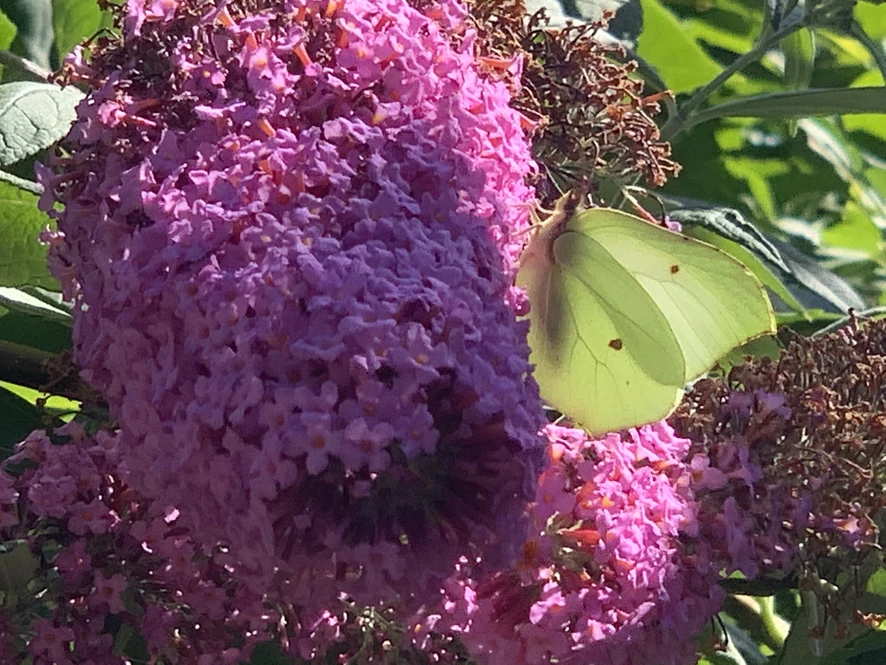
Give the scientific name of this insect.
Gonepteryx rhamni
